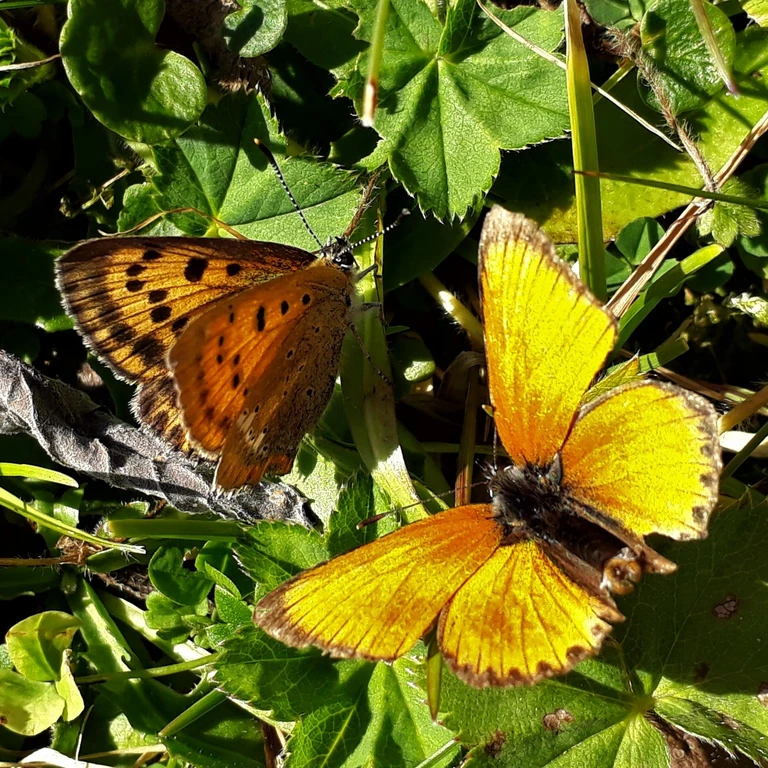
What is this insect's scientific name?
Lycaena virgaureae
